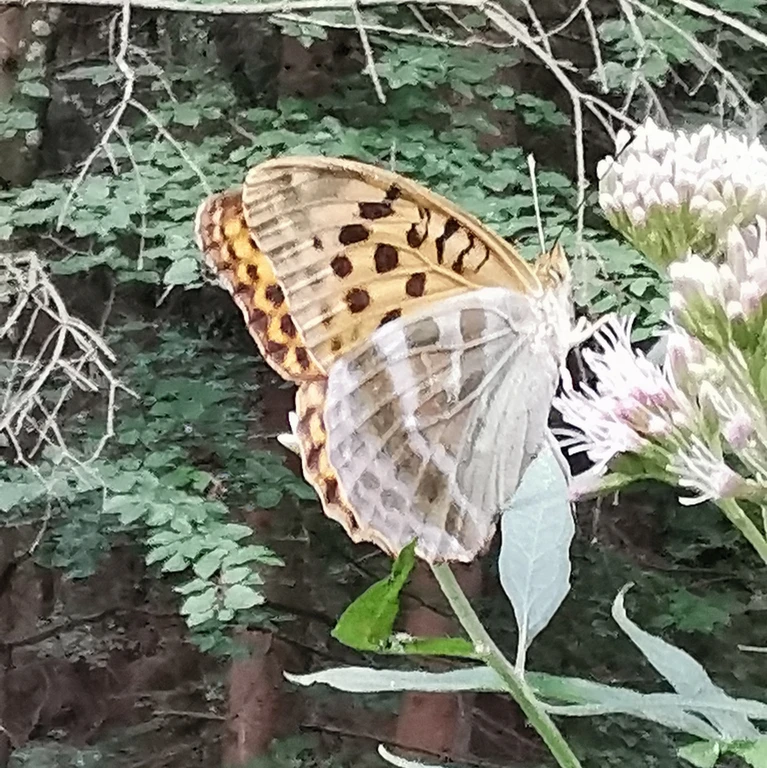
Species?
Argynnis paphia
